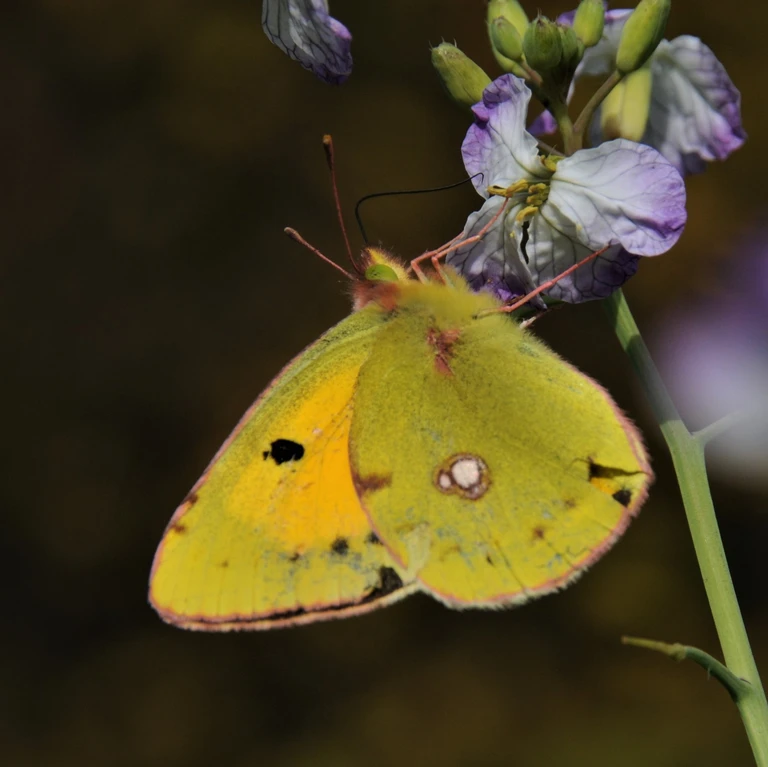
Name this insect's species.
Colias croceus
